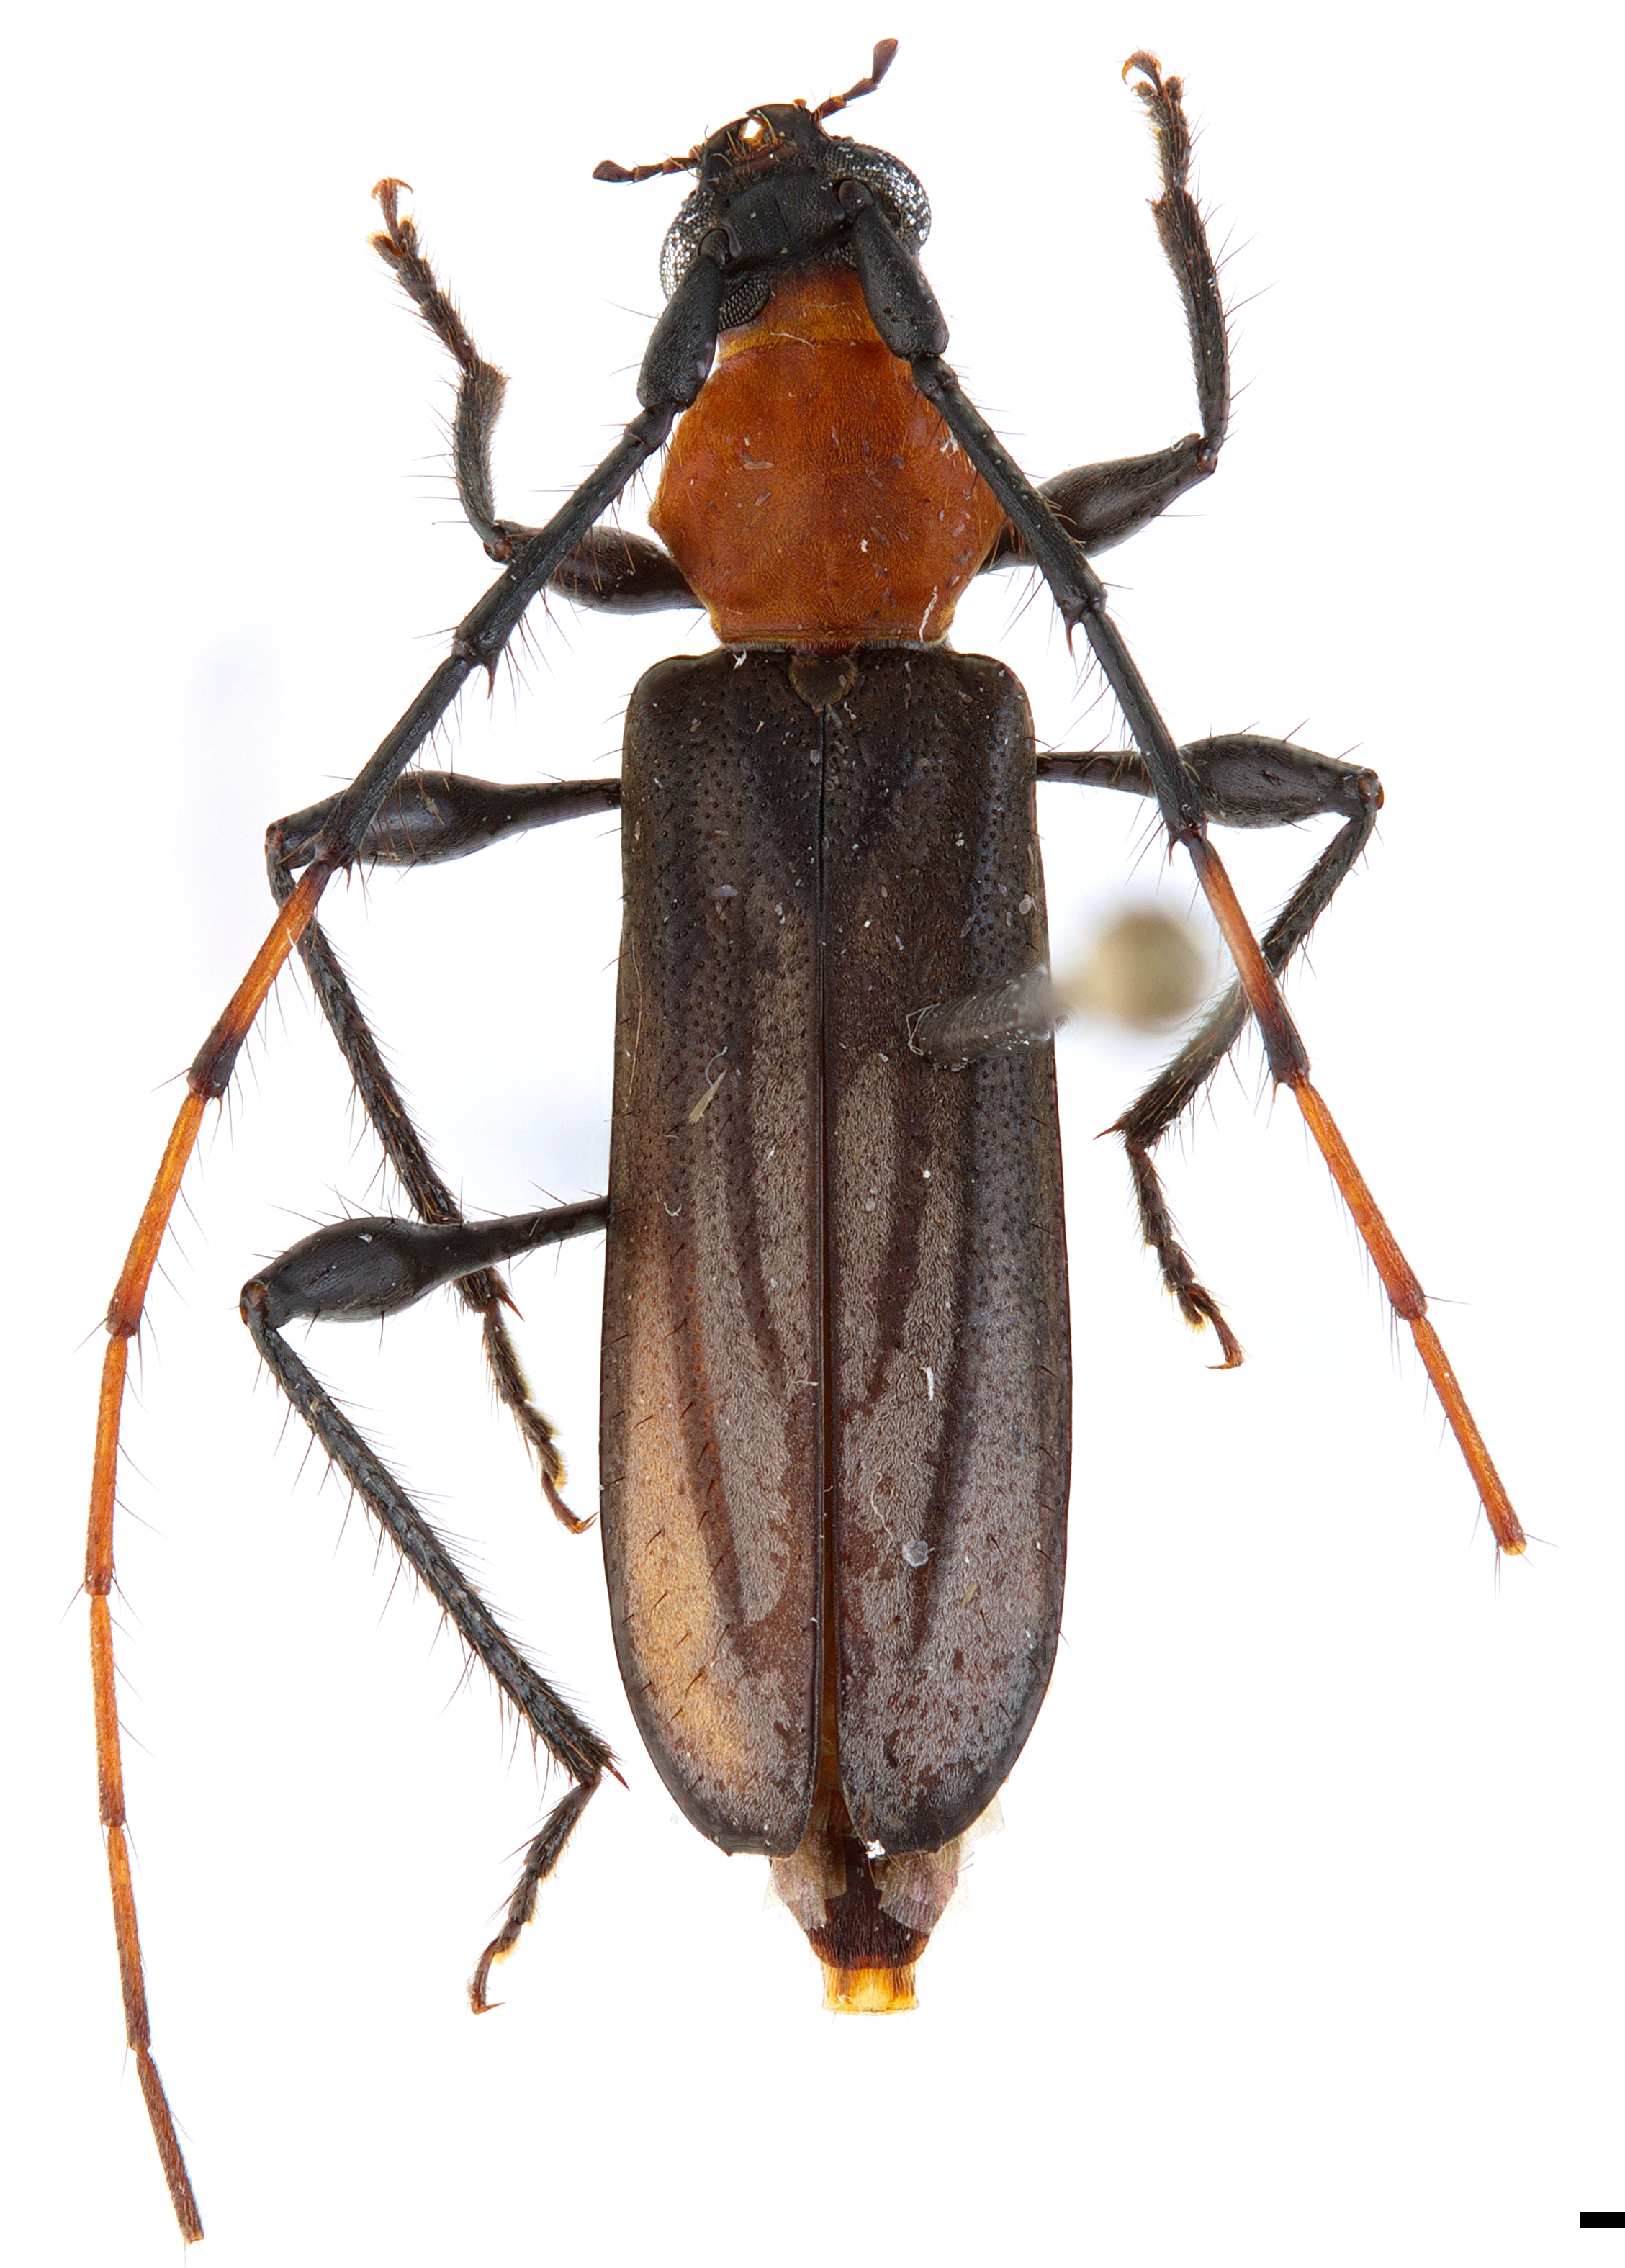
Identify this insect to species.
Terpnissa listropterima
